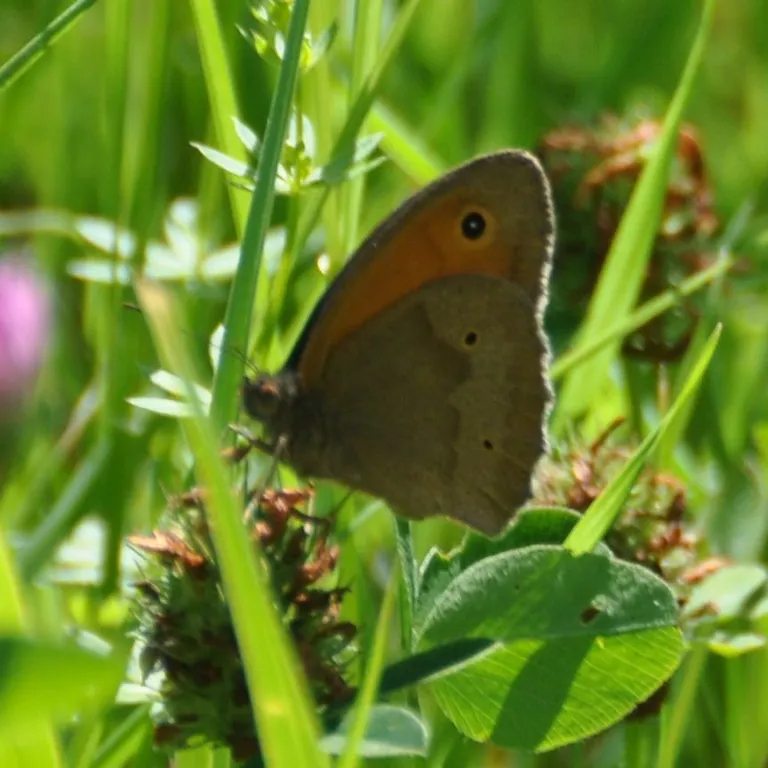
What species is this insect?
Maniola jurtina
